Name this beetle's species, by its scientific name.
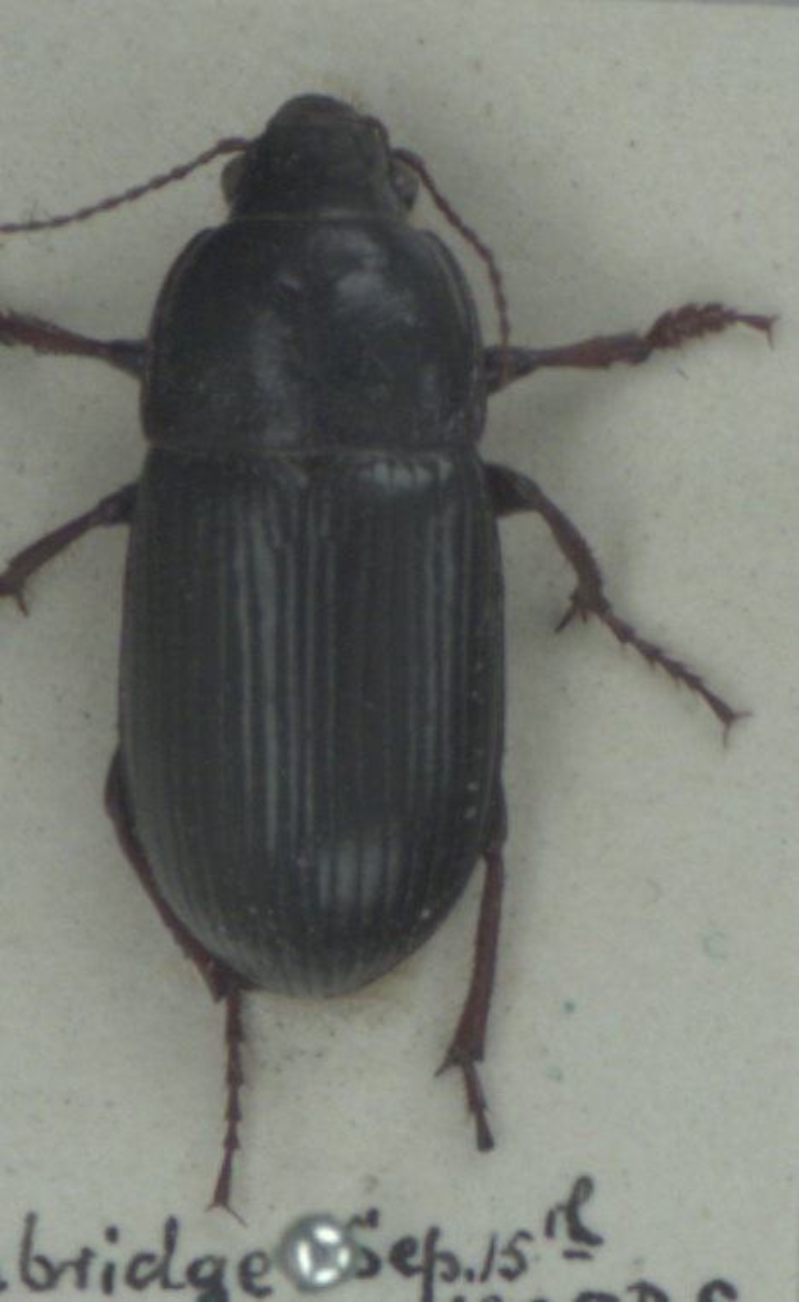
Zabrus tenebrioides
